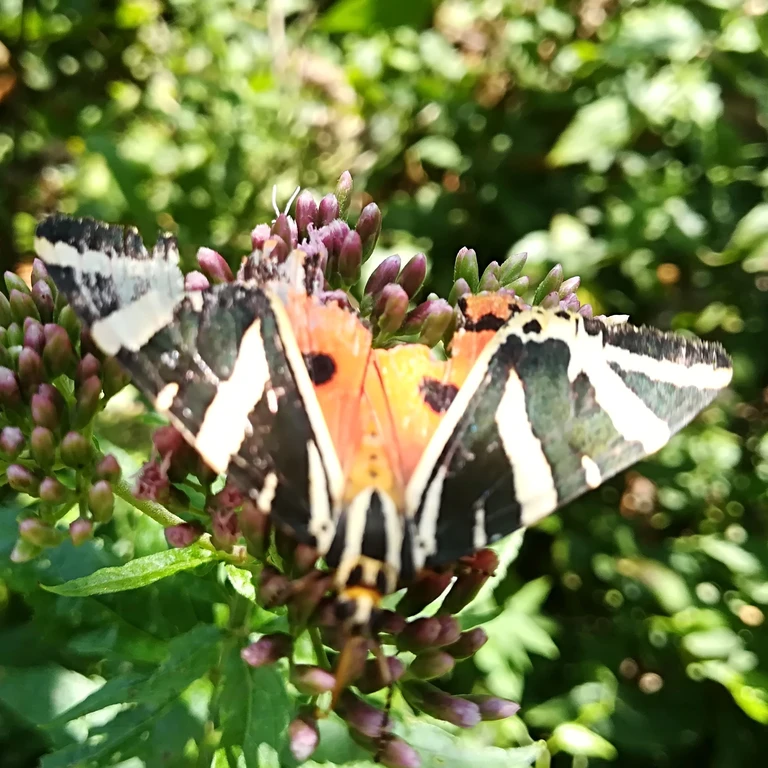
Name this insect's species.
Euplagia quadripunctaria
